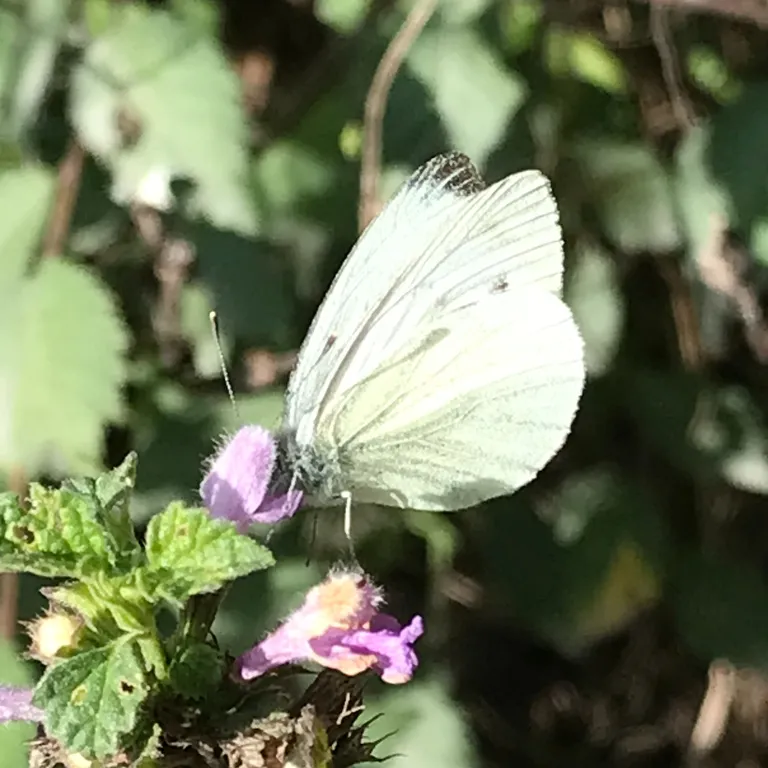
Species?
Pieris napi
